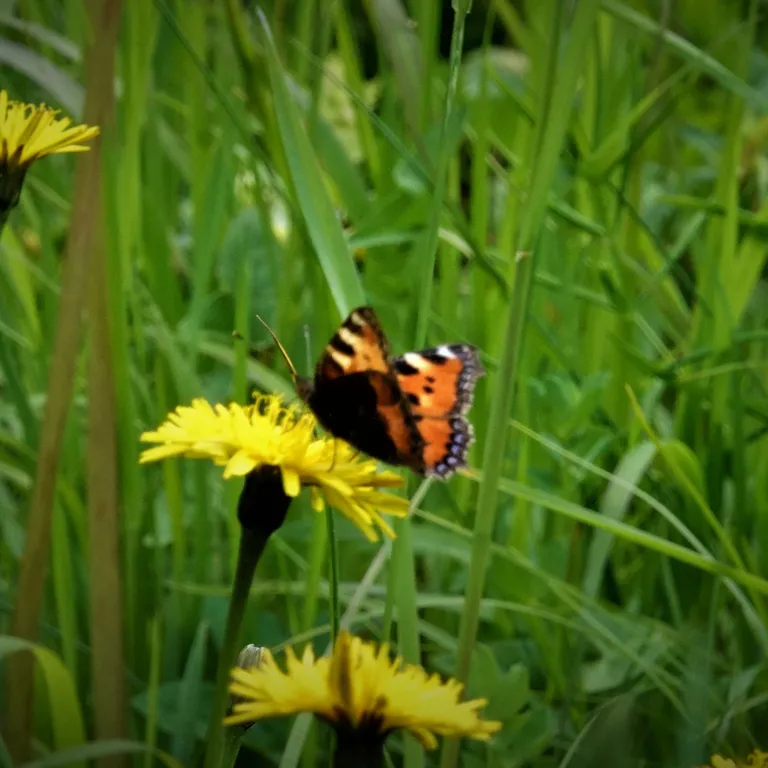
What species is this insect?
Aglais urticae
